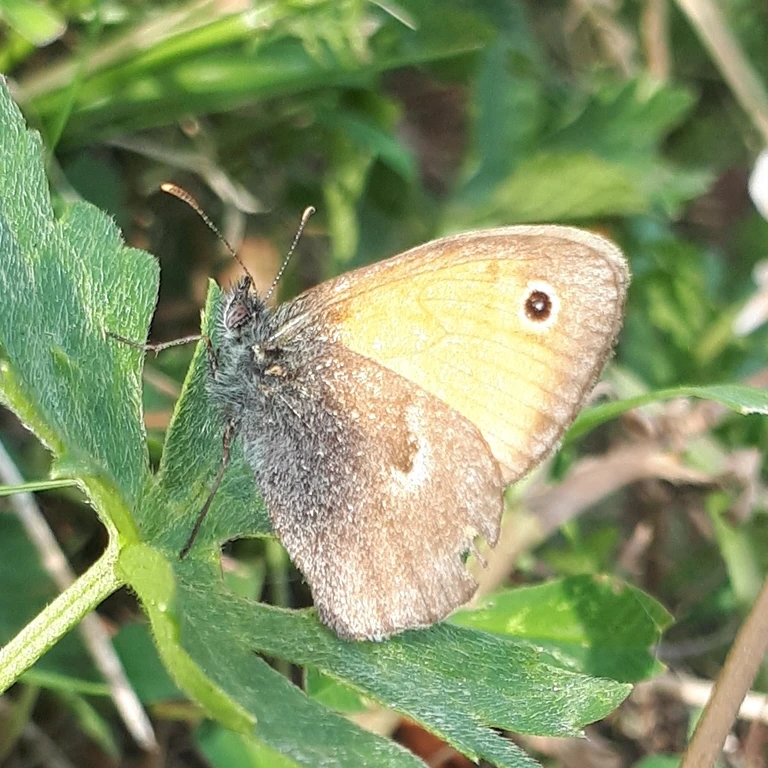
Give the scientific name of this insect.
Coenonympha pamphilus
